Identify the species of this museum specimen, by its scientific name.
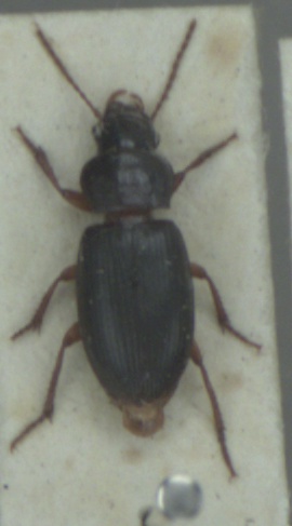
Ophonus rufibarbis
